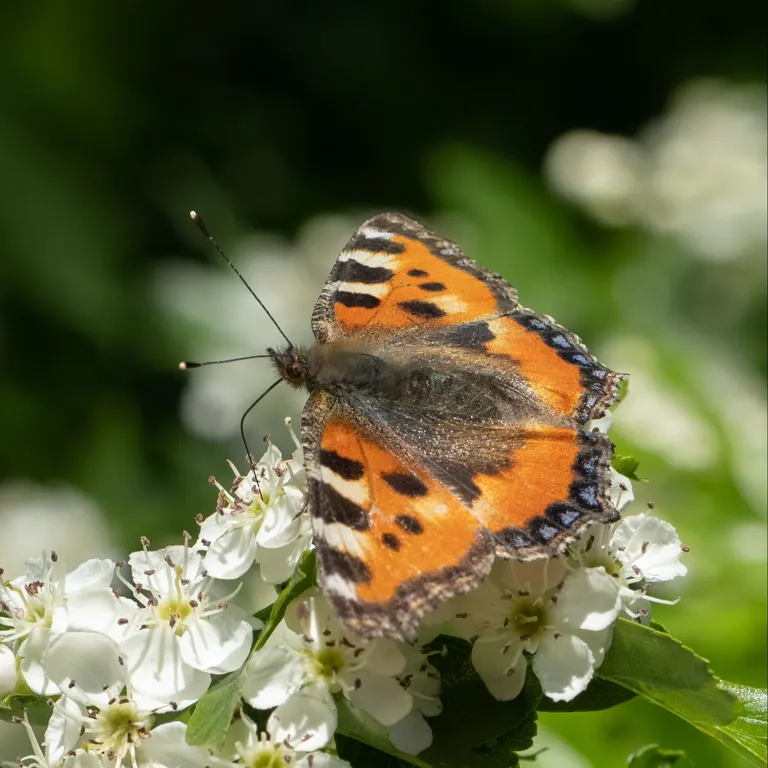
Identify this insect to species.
Aglais urticae
